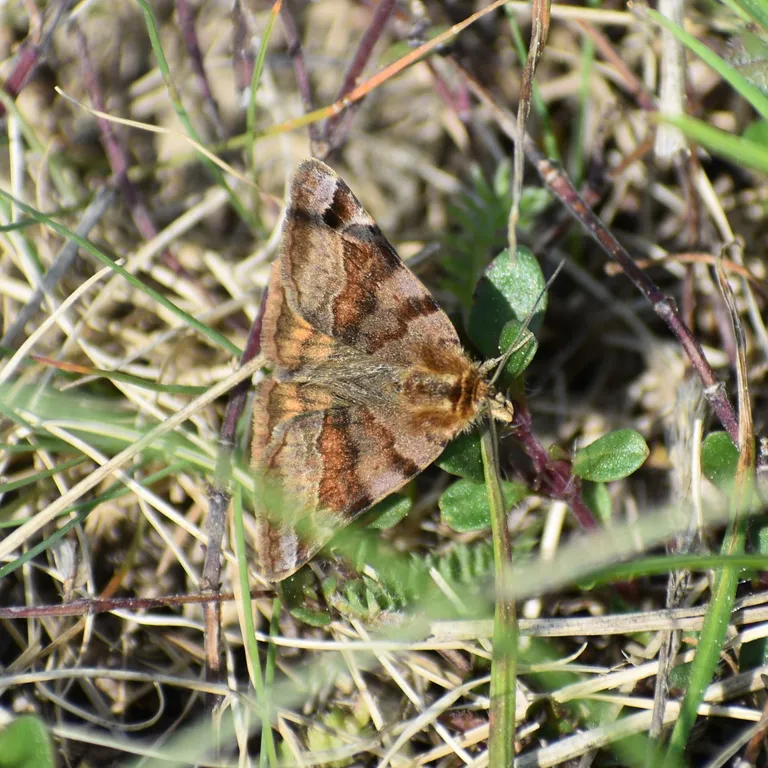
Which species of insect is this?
Euclidia glyphica
